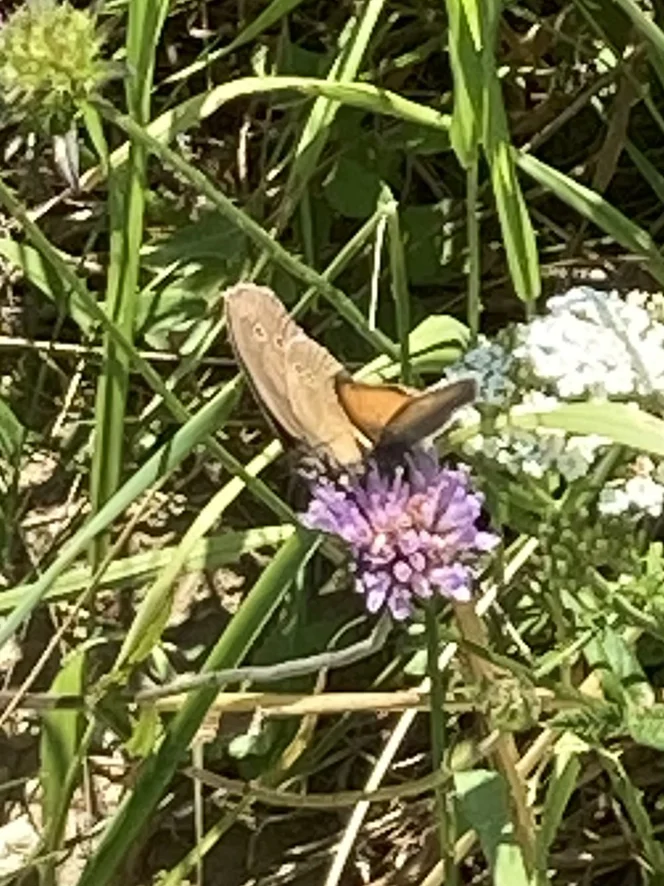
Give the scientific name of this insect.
Aphantopus hyperantus
